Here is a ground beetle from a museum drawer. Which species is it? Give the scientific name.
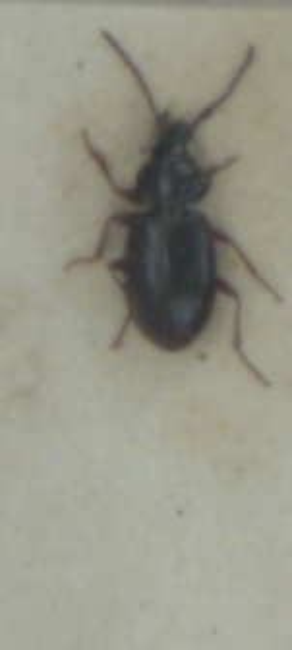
Bembidion guttula
